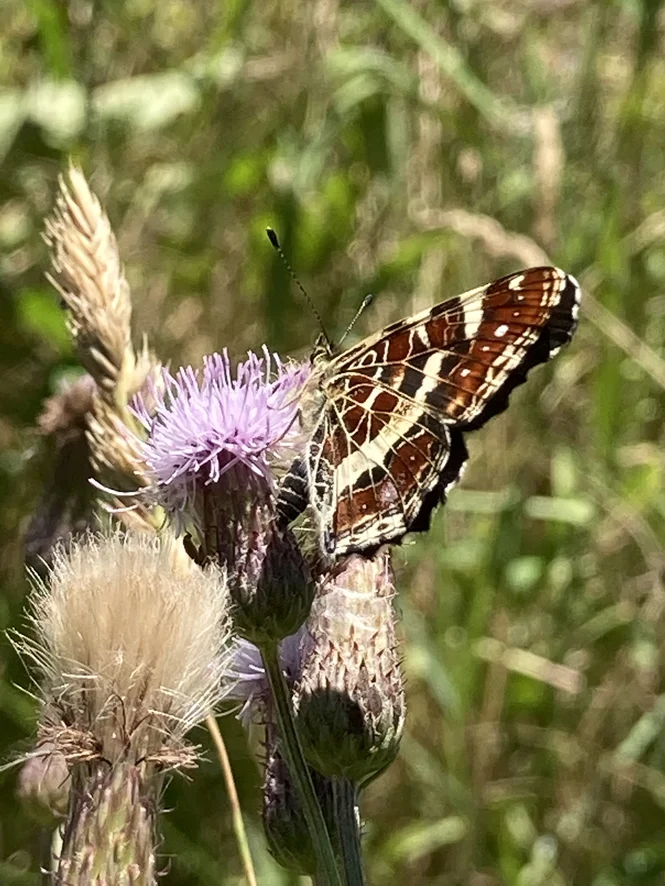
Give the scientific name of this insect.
Araschnia levana
